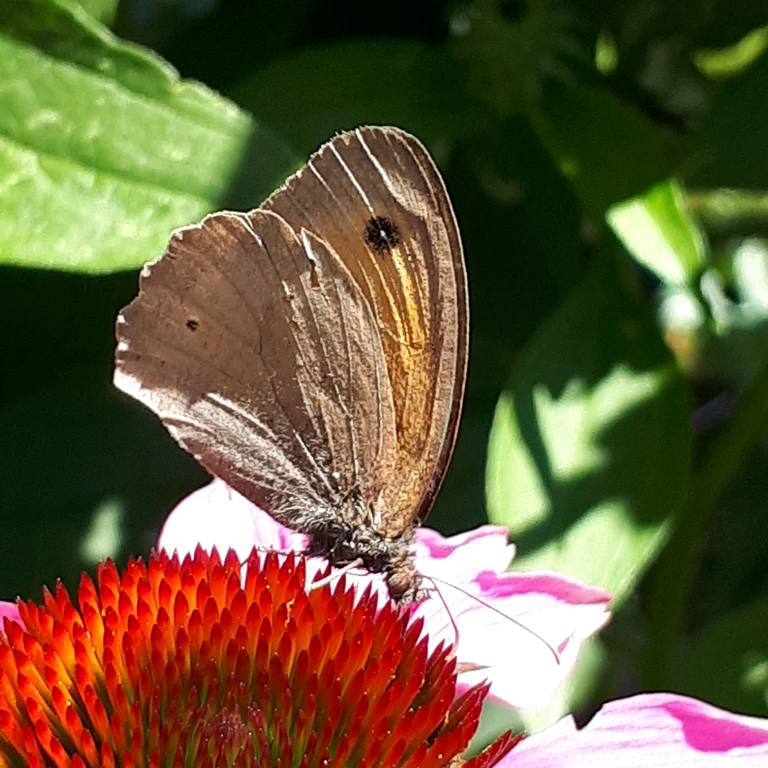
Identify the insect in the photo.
Maniola jurtina
